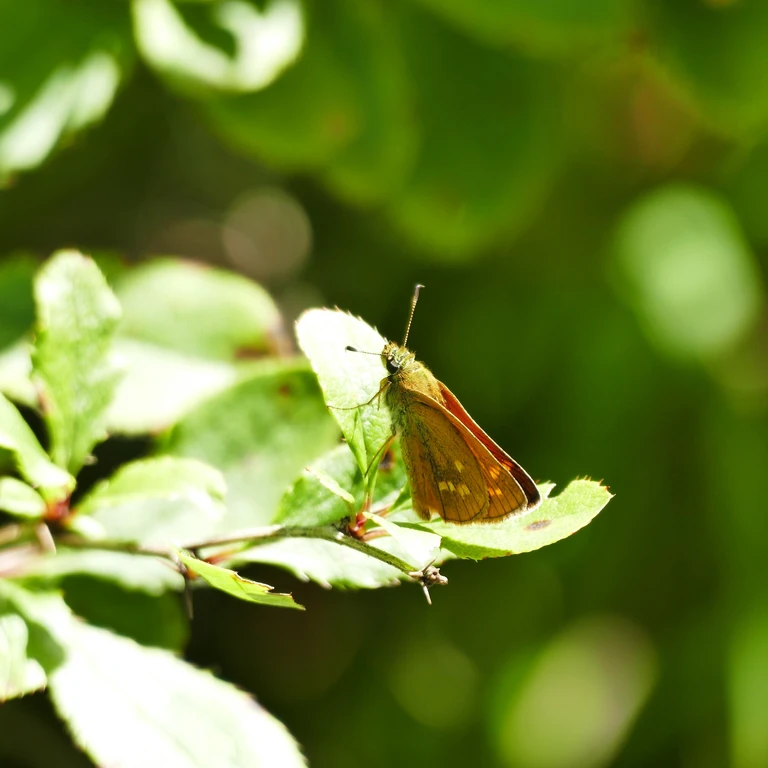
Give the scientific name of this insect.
Ochlodes sylvanus (also Ochlodes venata)
